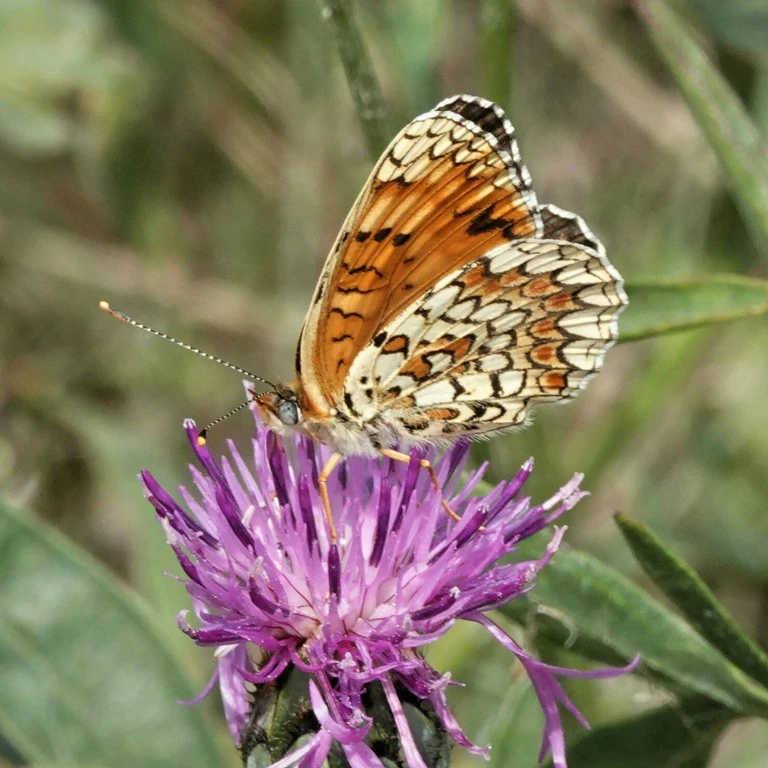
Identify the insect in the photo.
Melitaea phoebe
